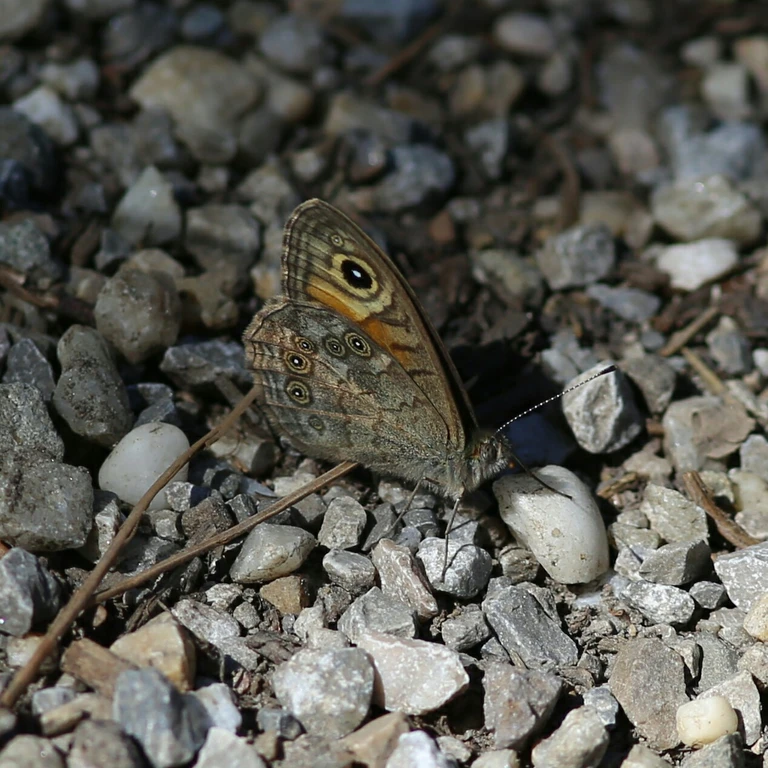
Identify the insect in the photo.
Lasiommata megera (also Pararge megera)
